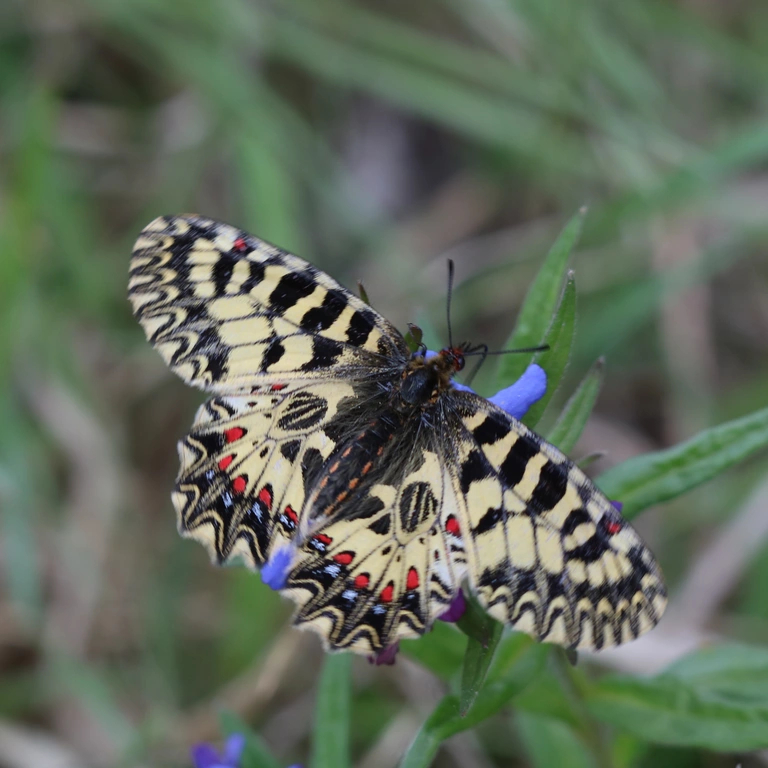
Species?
Zerynthia polyxena
